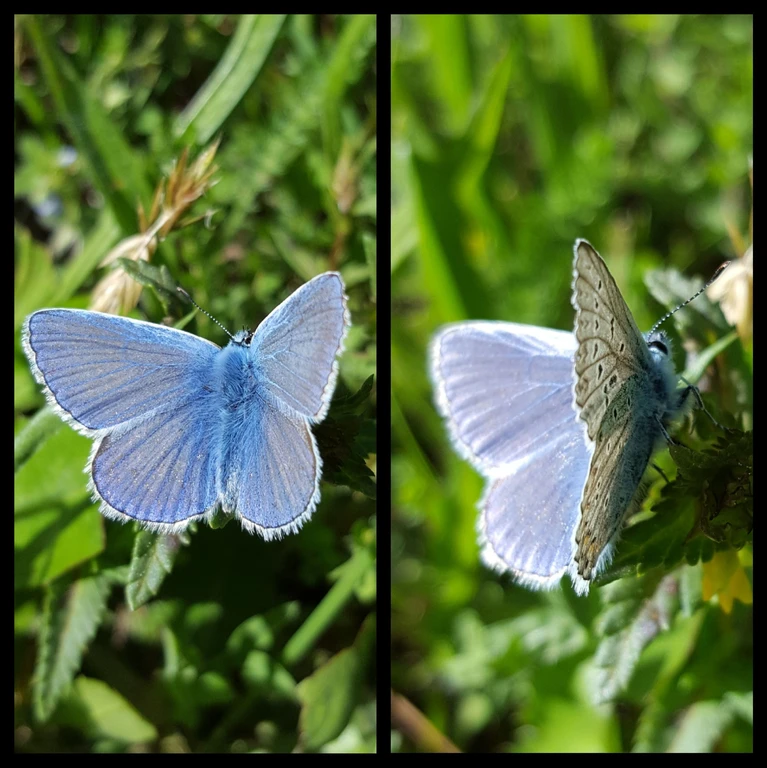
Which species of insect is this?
Polyommatus icarus
